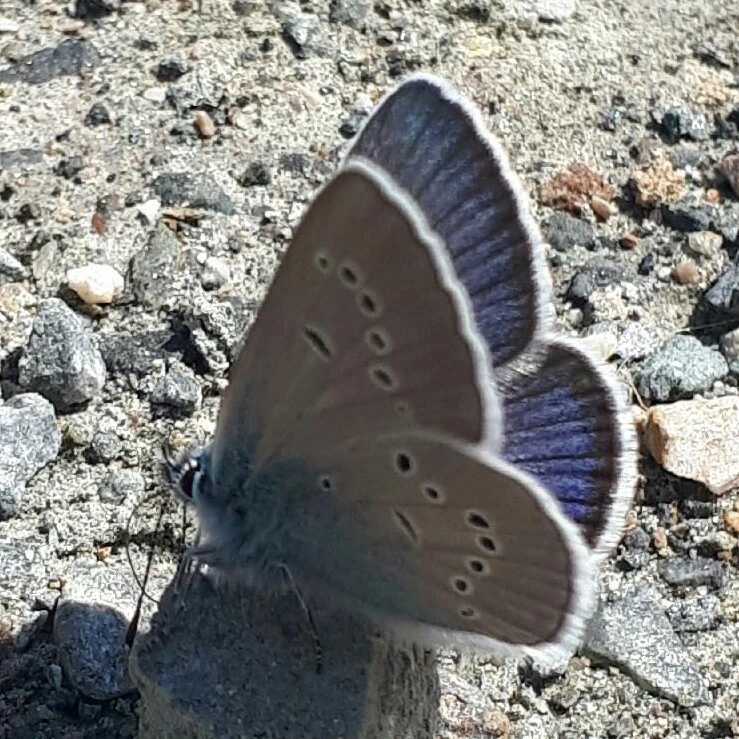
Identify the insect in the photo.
Cyaniris semiargus
